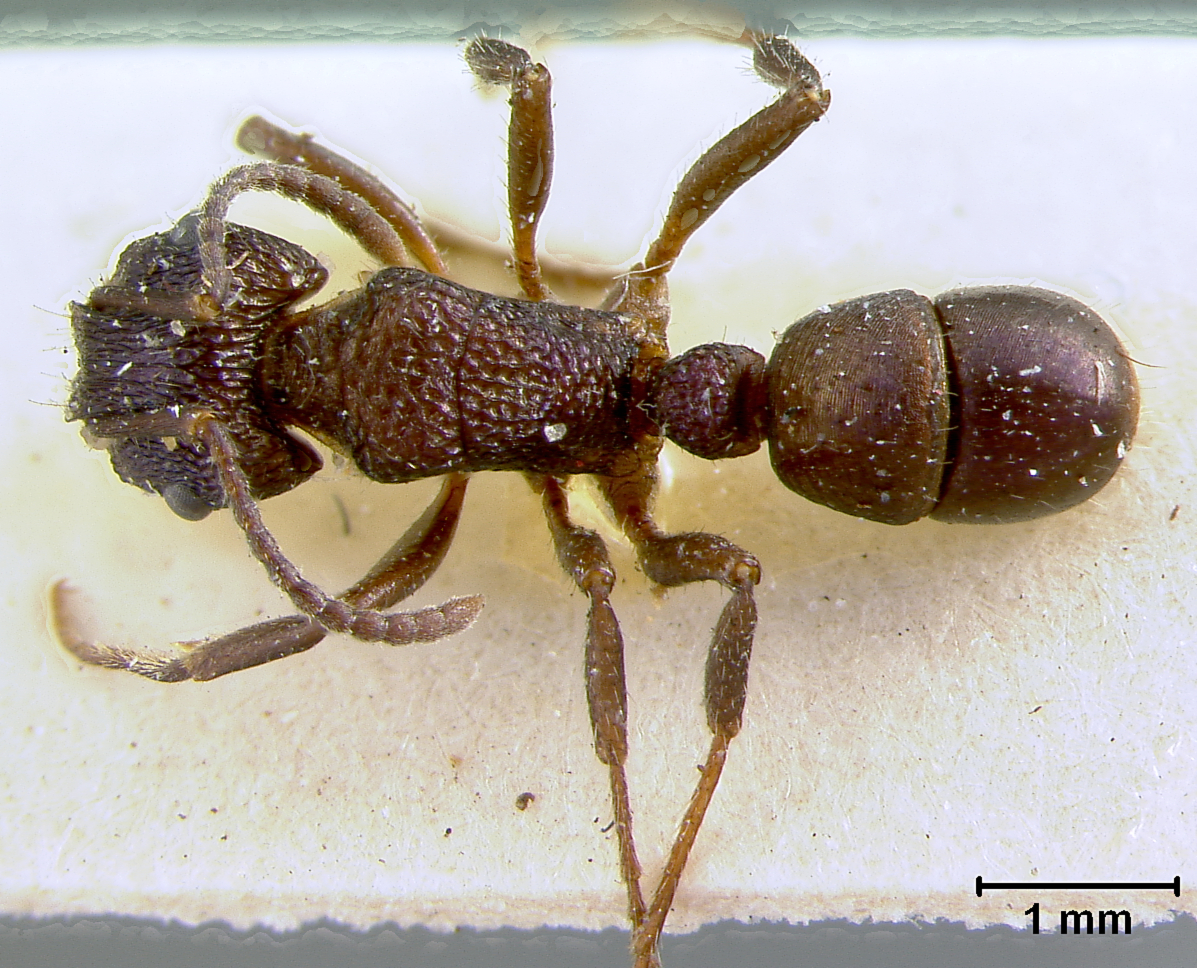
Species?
Rhytidoponera caeciliae
